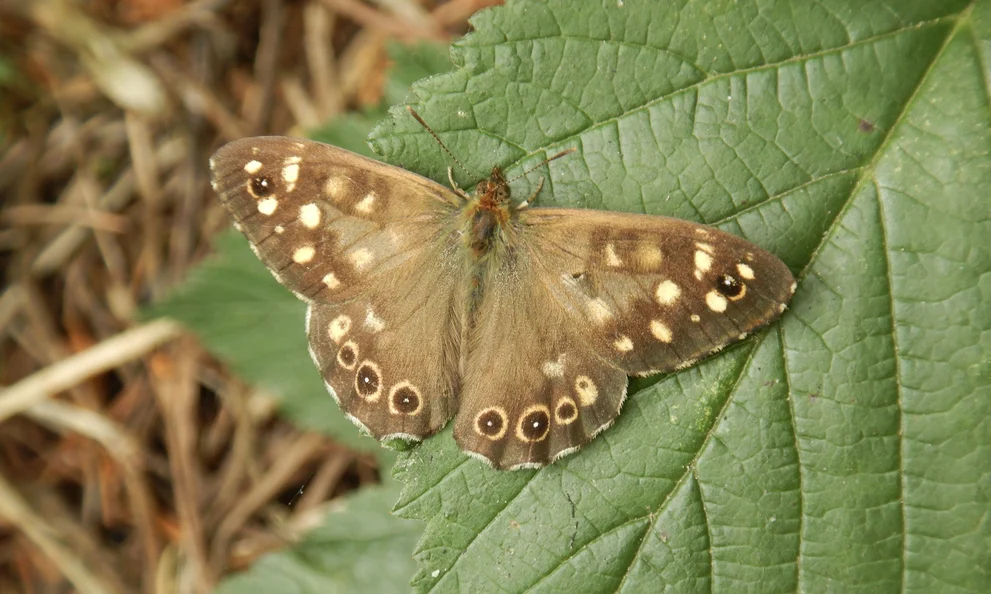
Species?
Pararge aegeria
